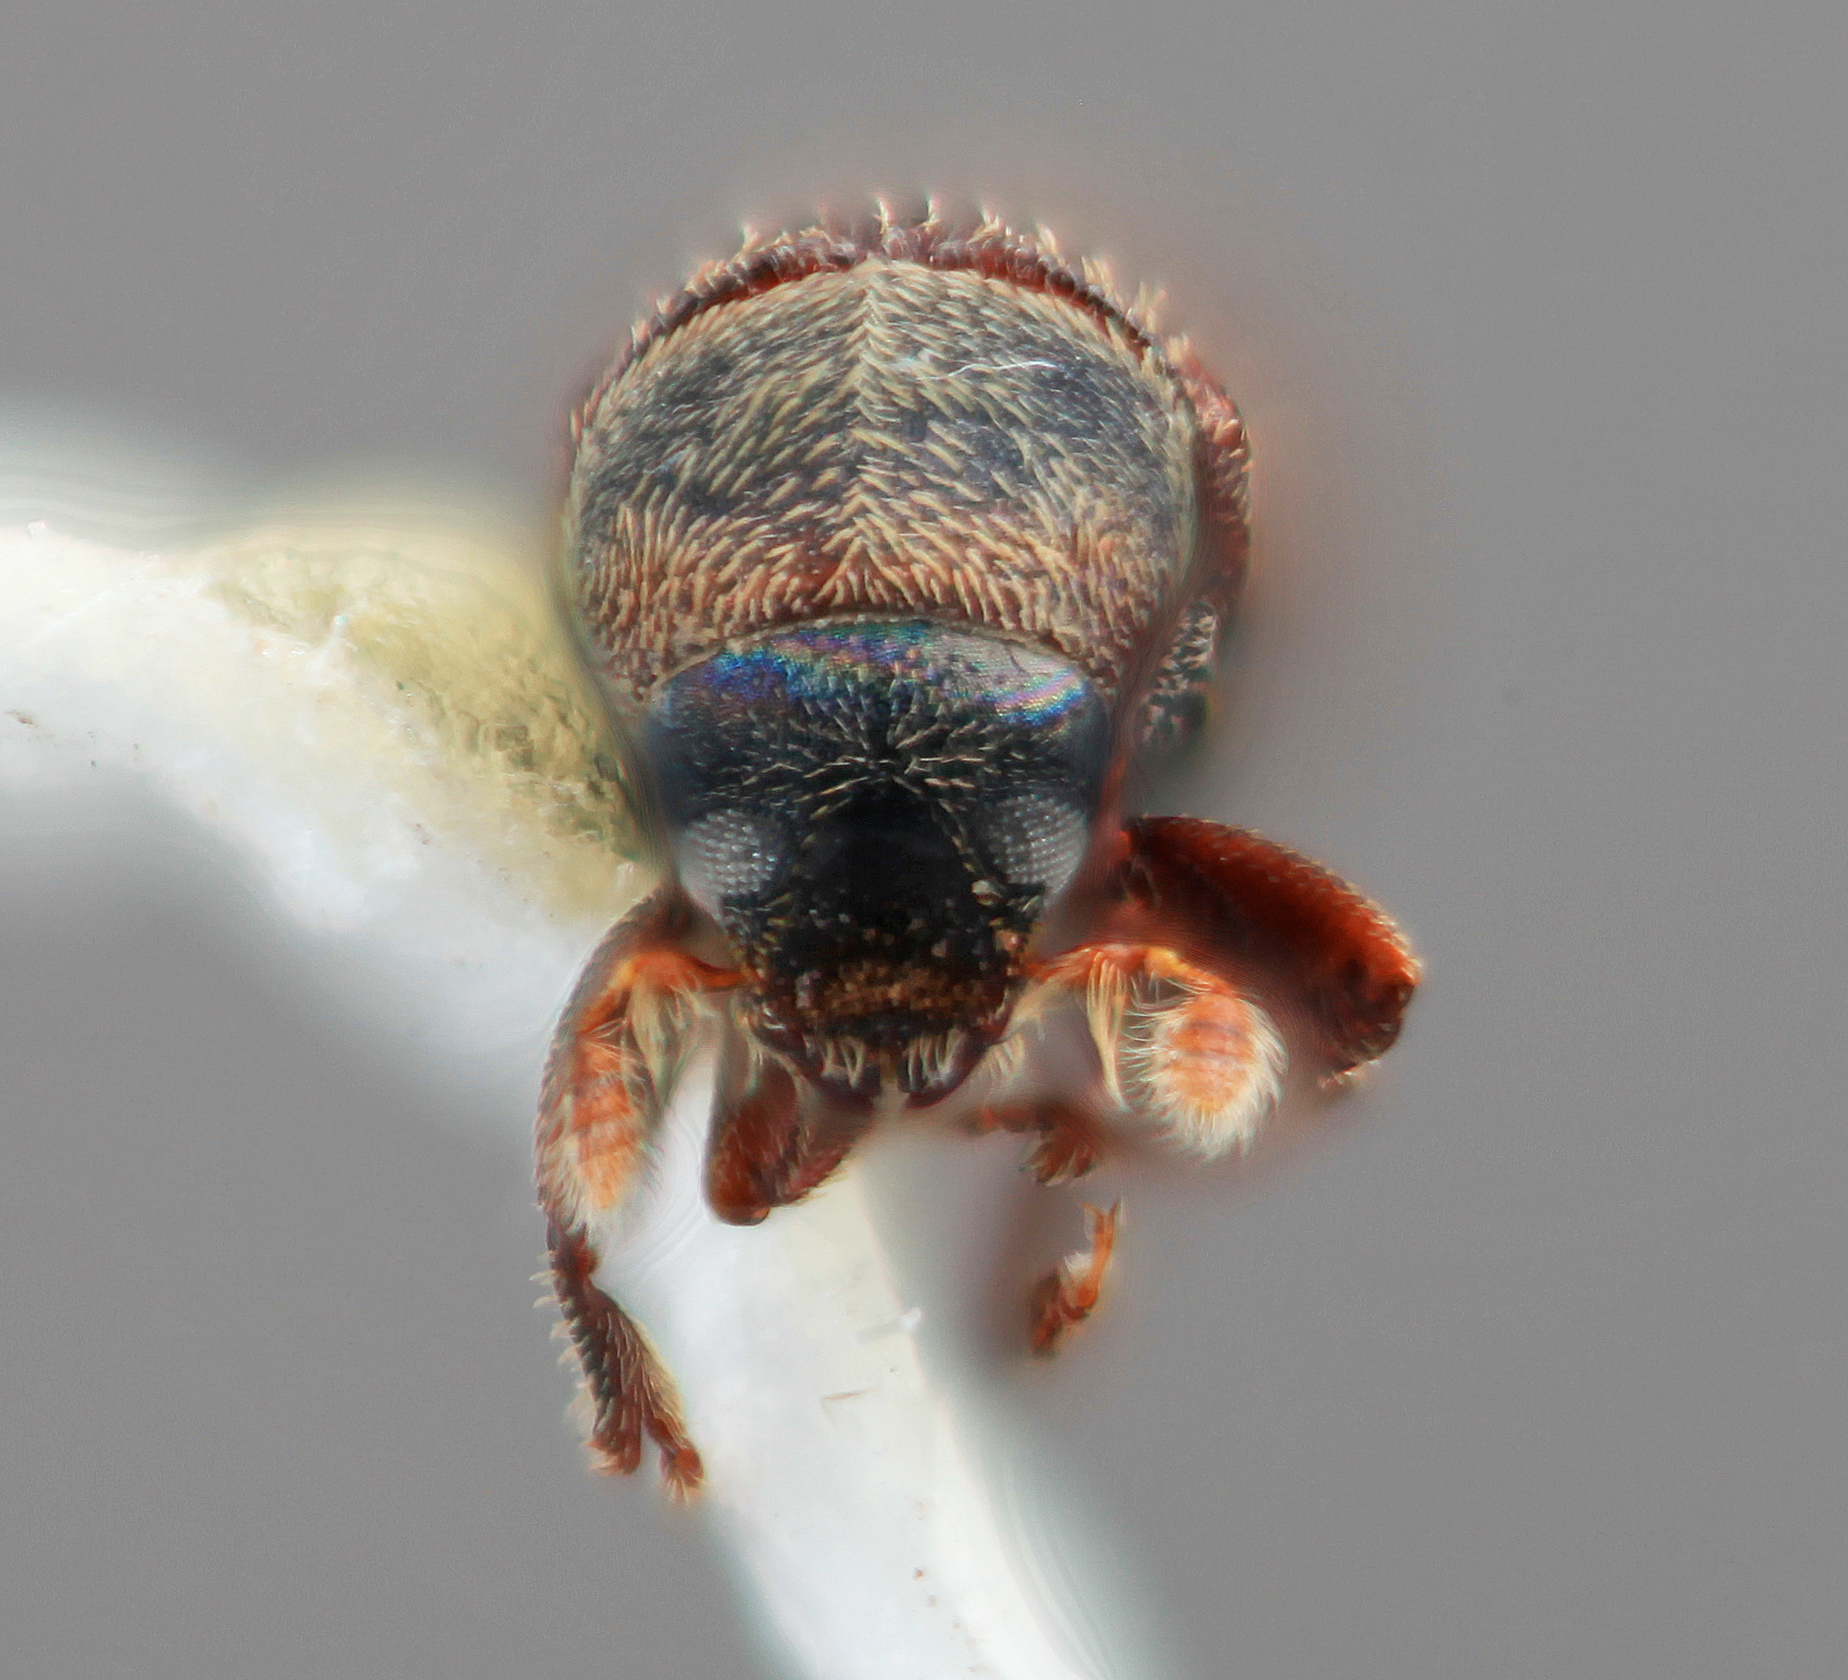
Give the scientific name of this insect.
Cnesinus lucaris
